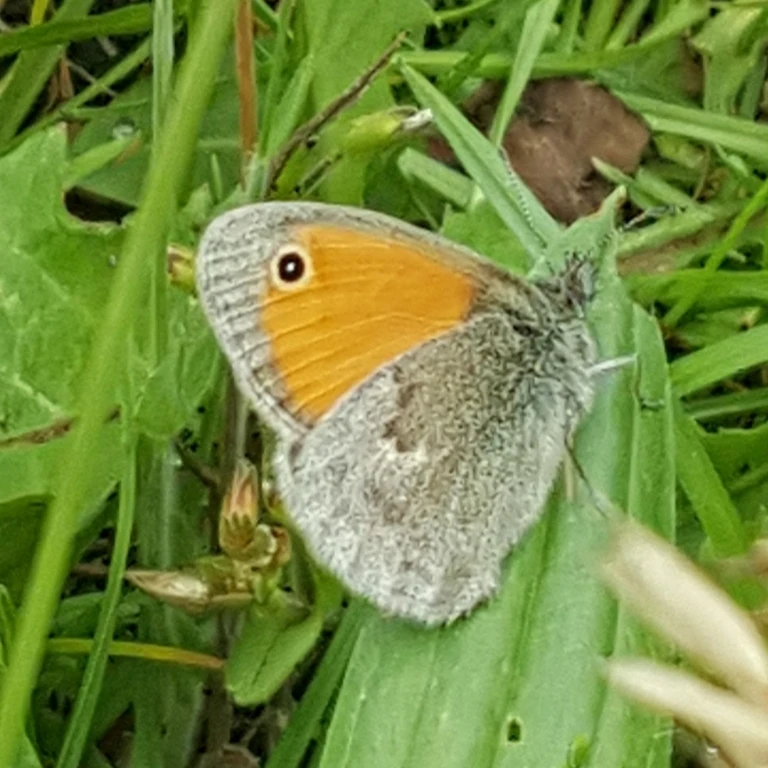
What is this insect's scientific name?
Coenonympha pamphilus
